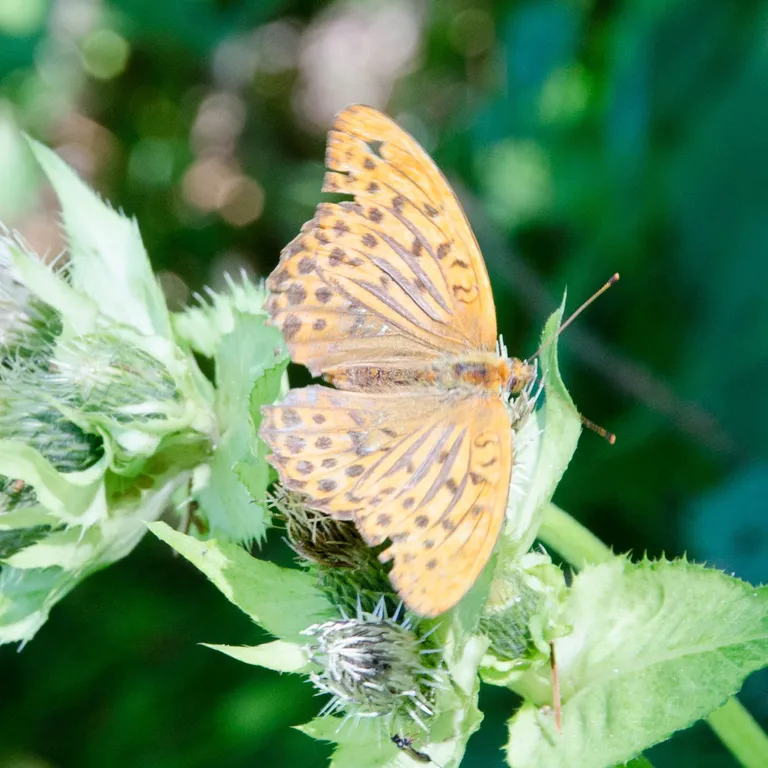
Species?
Argynnis paphia
